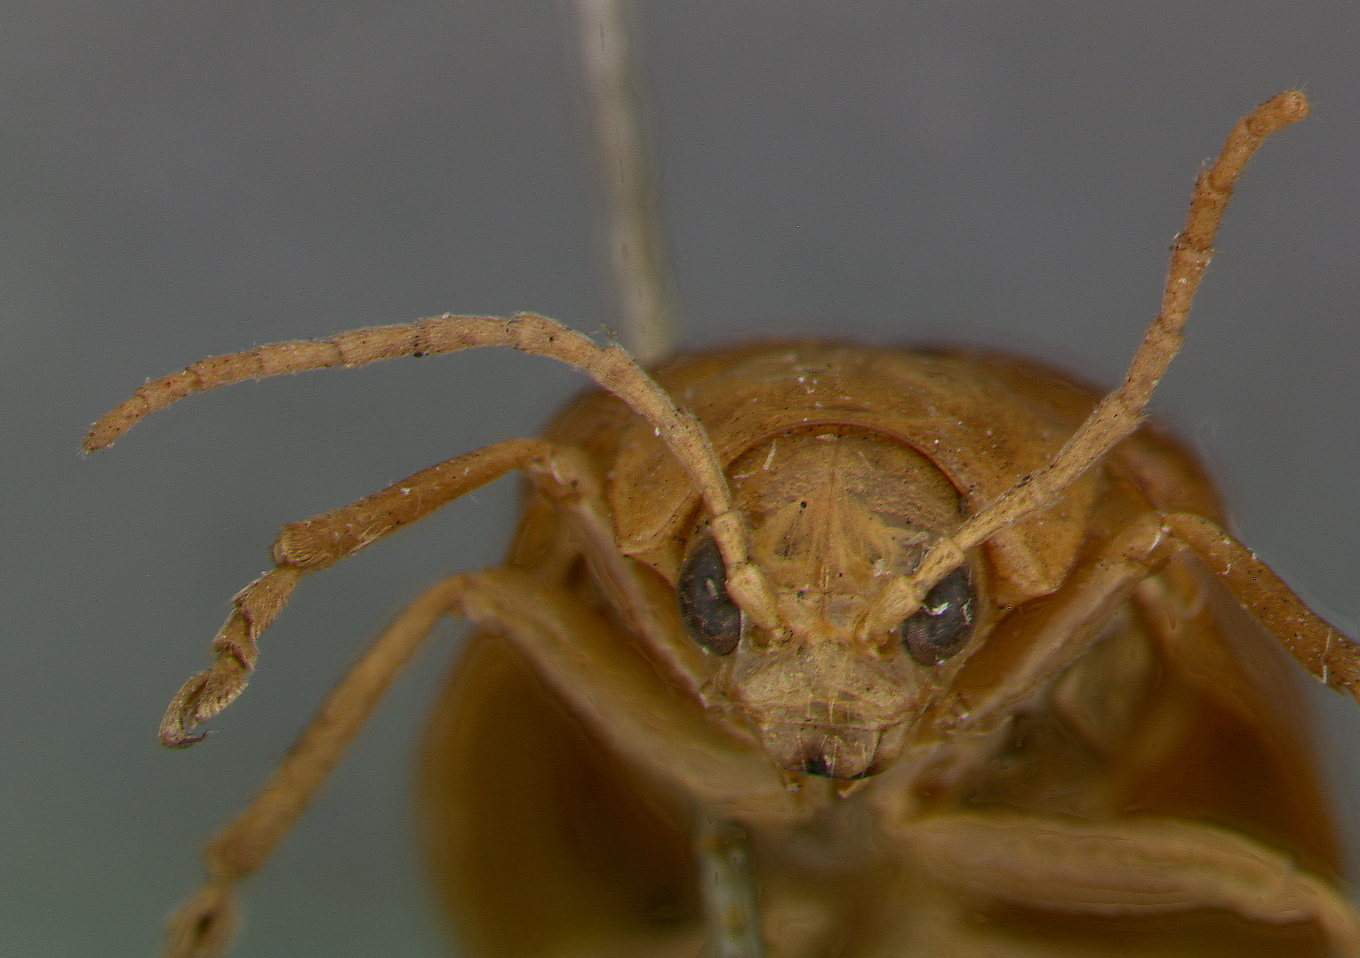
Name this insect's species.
Oides bakeri
